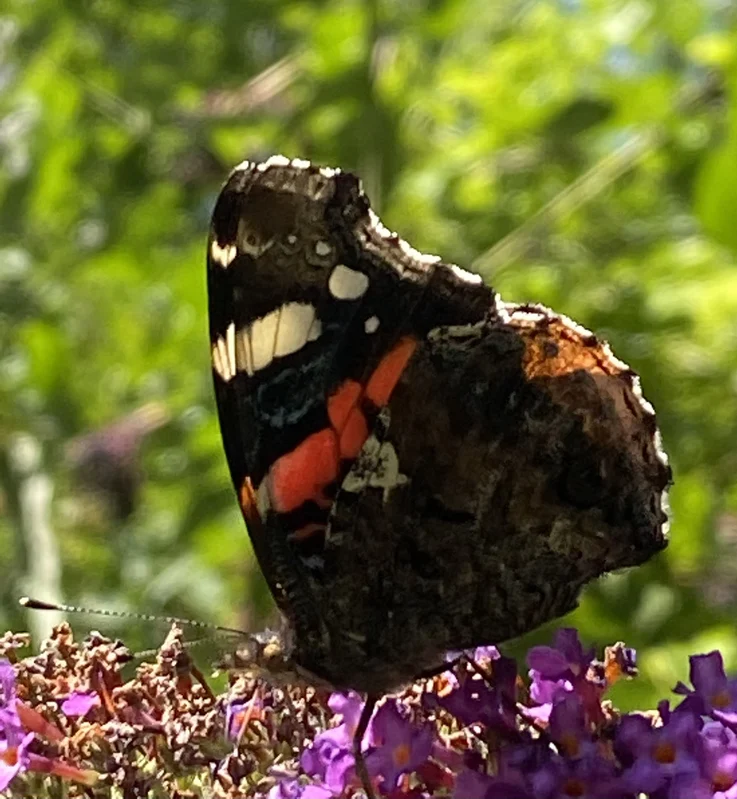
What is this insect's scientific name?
Vanessa atalanta
